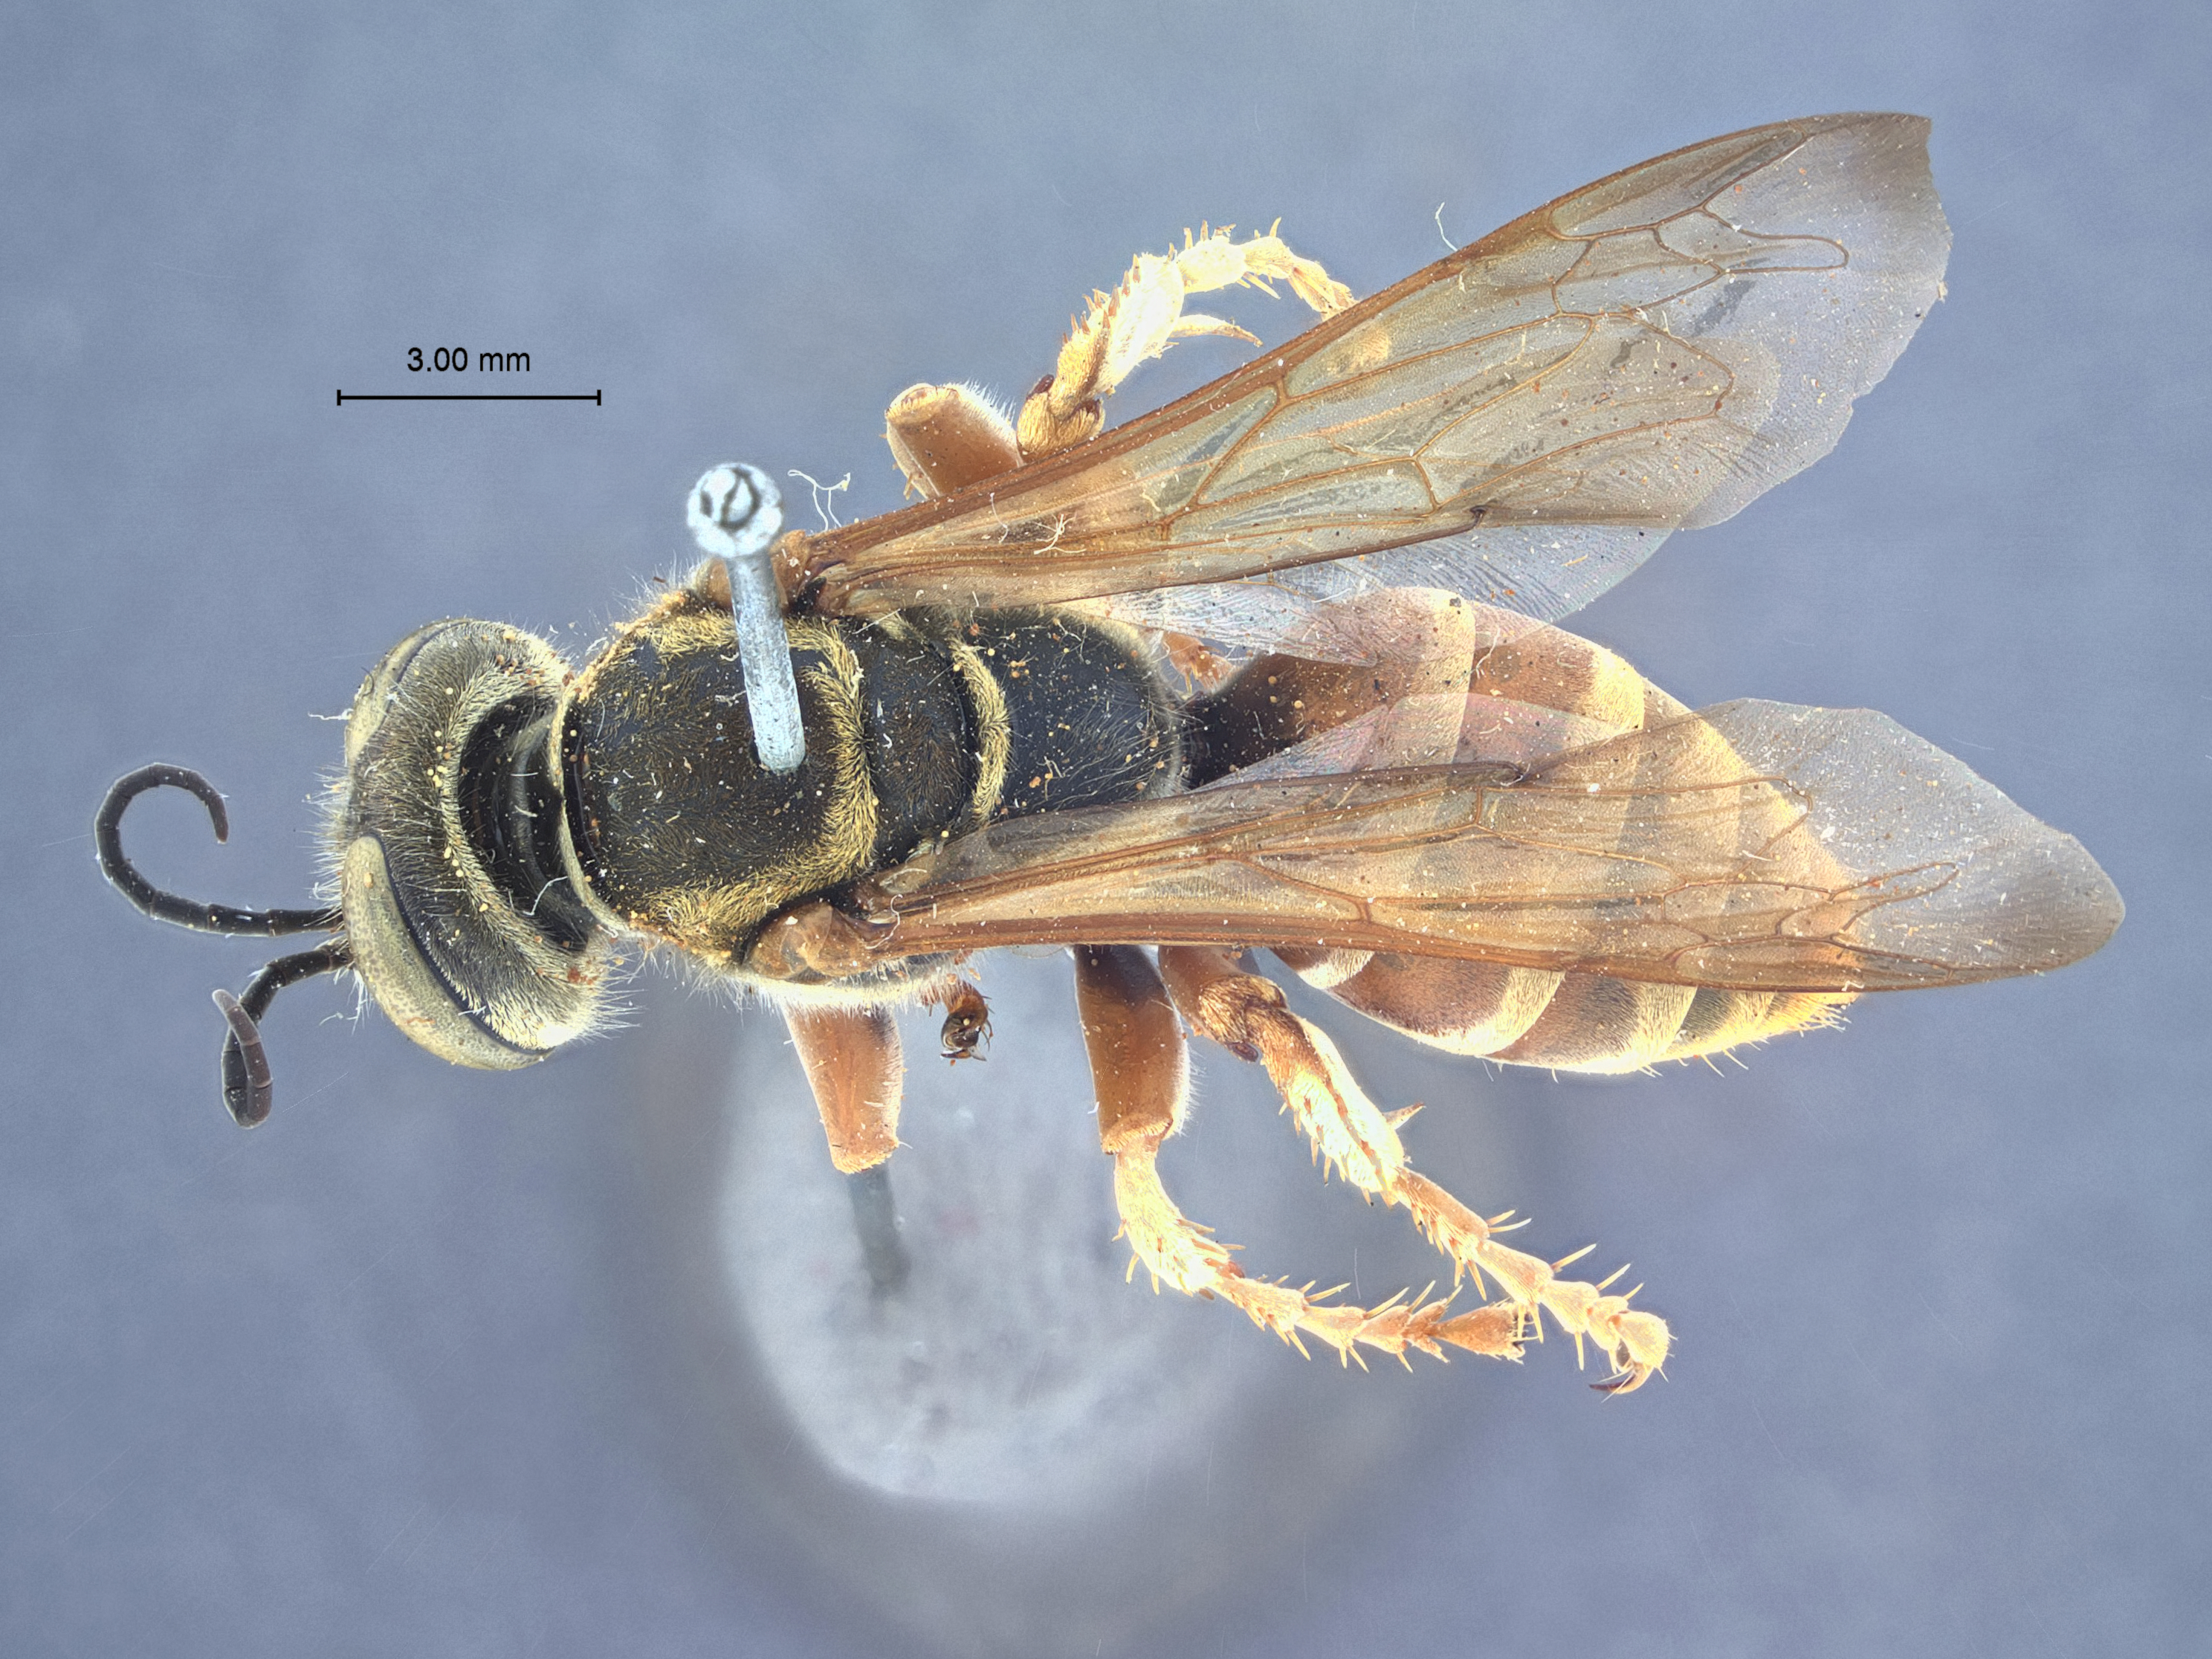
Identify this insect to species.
Tachytes chrysocercus
